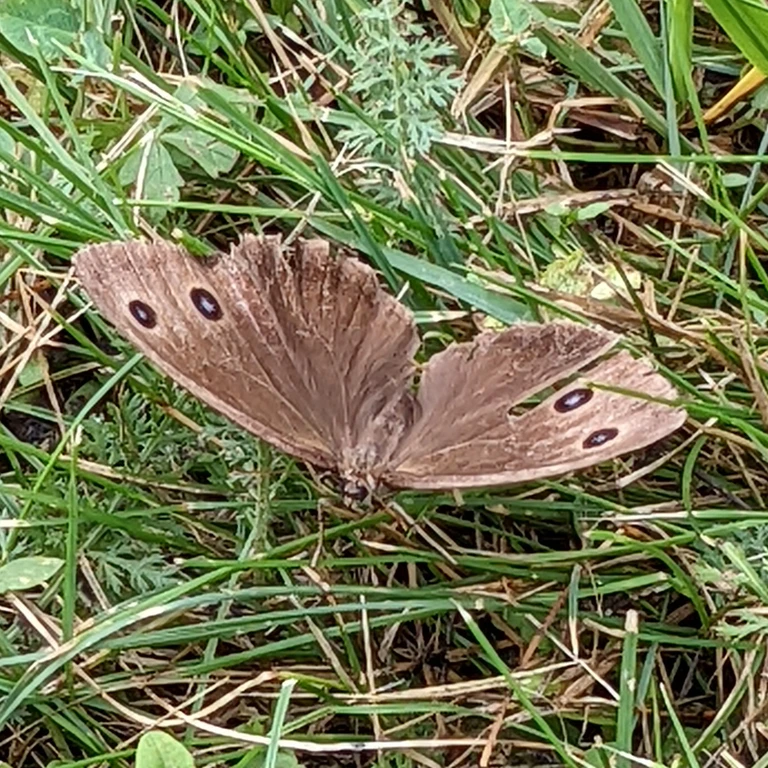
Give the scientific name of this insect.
Minois dryas
